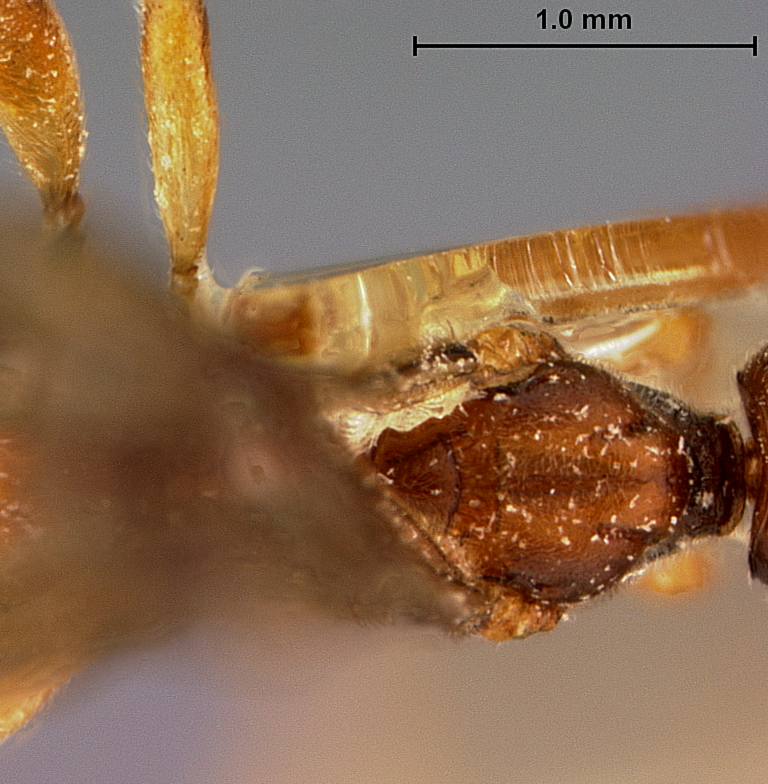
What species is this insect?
Poryctes ambeodonii
